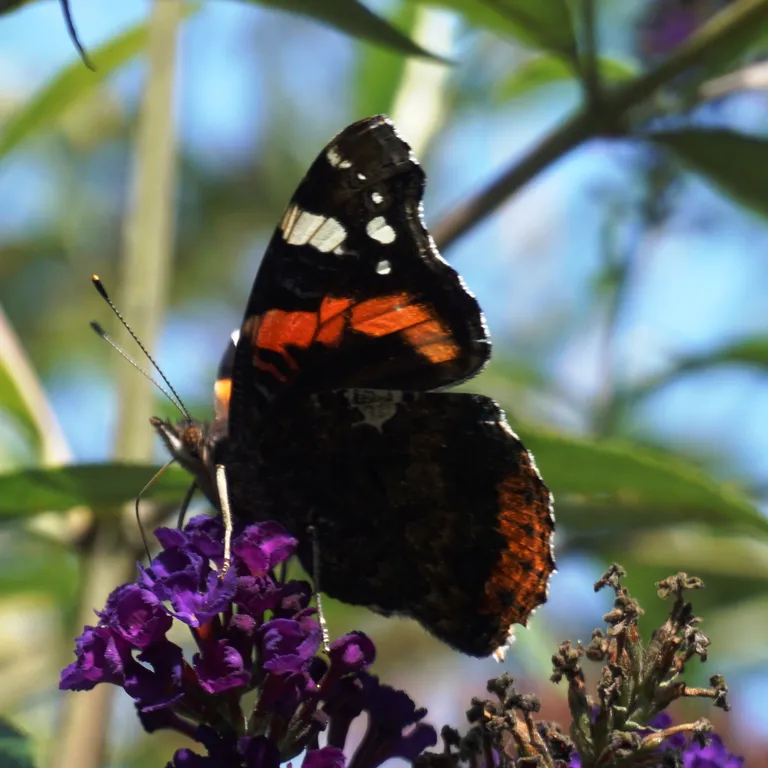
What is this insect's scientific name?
Vanessa atalanta
